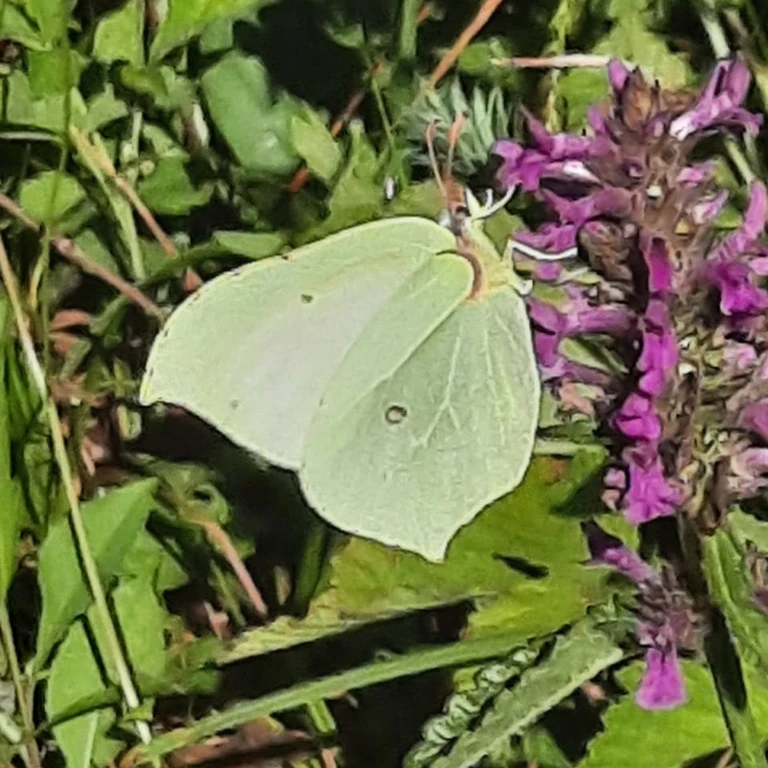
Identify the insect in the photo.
Gonepteryx rhamni
